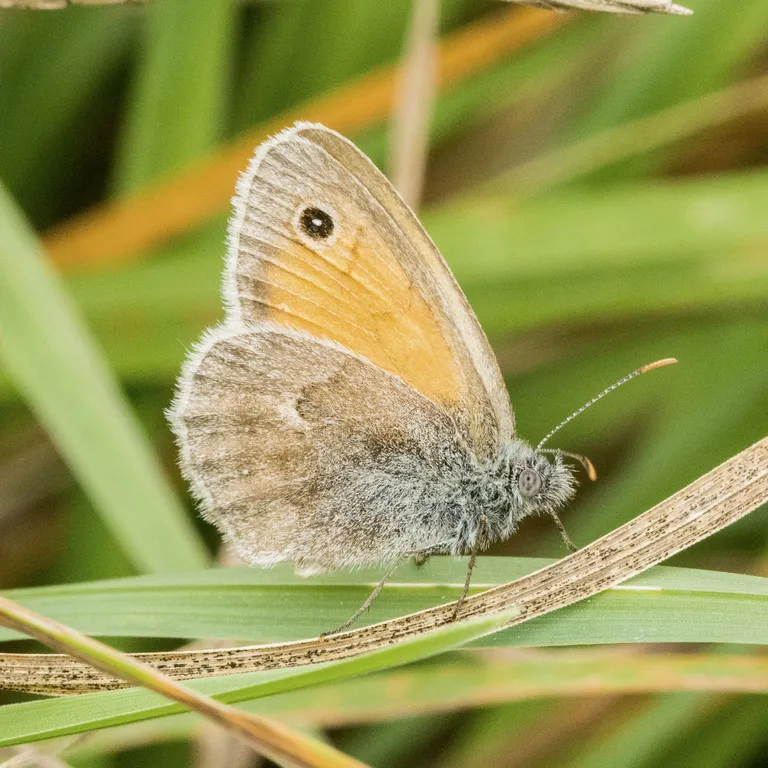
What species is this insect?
Coenonympha pamphilus
